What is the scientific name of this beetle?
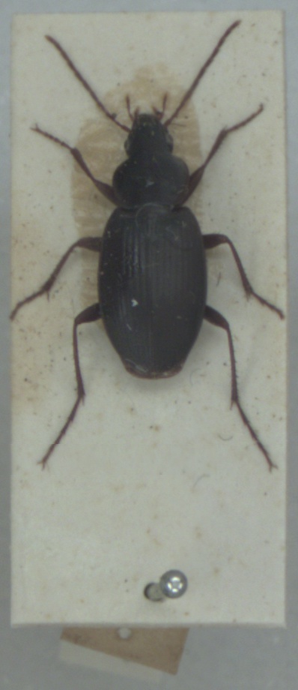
Calathus rotundicollis
